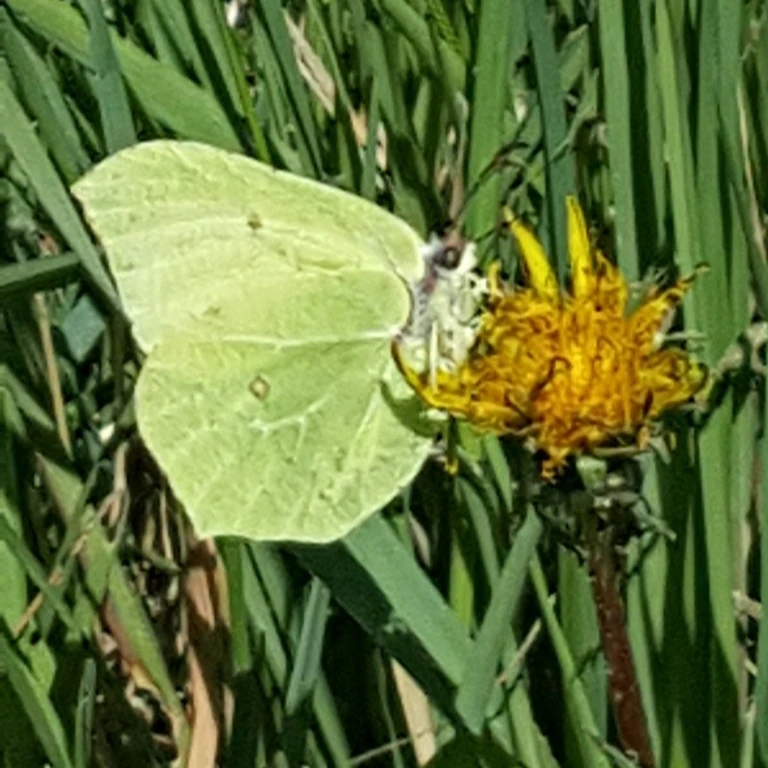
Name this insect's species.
Gonepteryx rhamni
